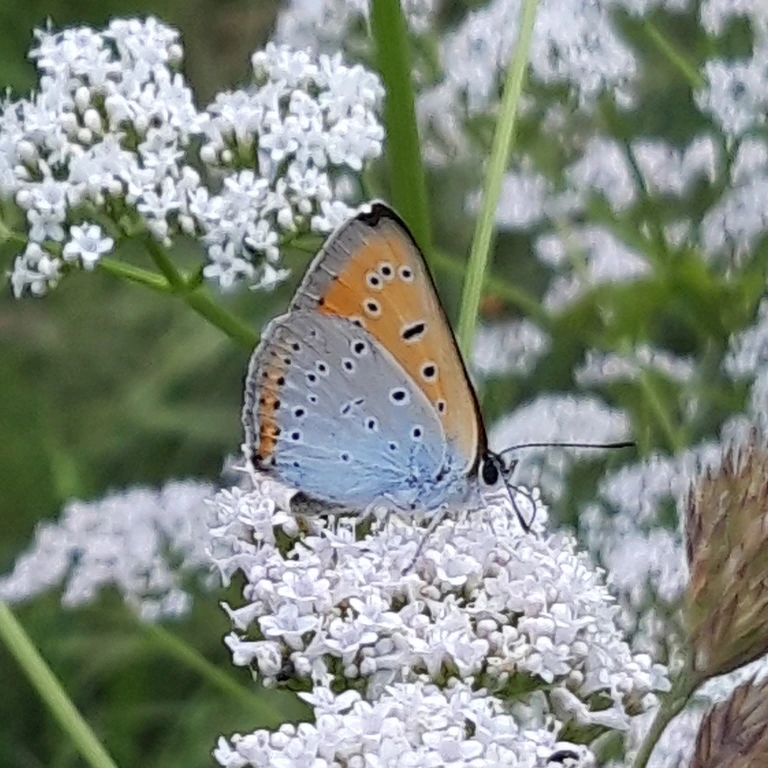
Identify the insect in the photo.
Lycaena dispar
